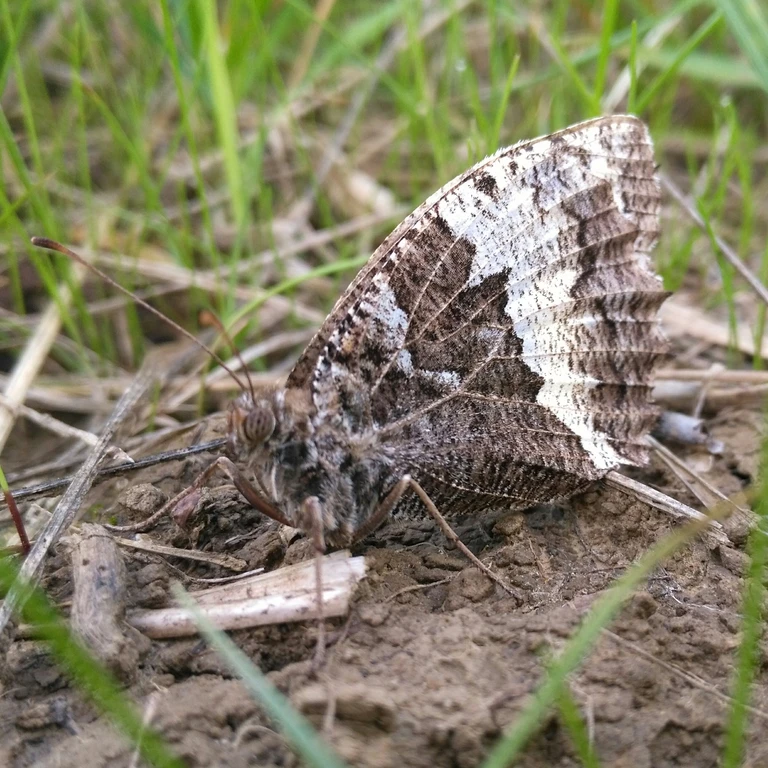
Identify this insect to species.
Brintesia circe
